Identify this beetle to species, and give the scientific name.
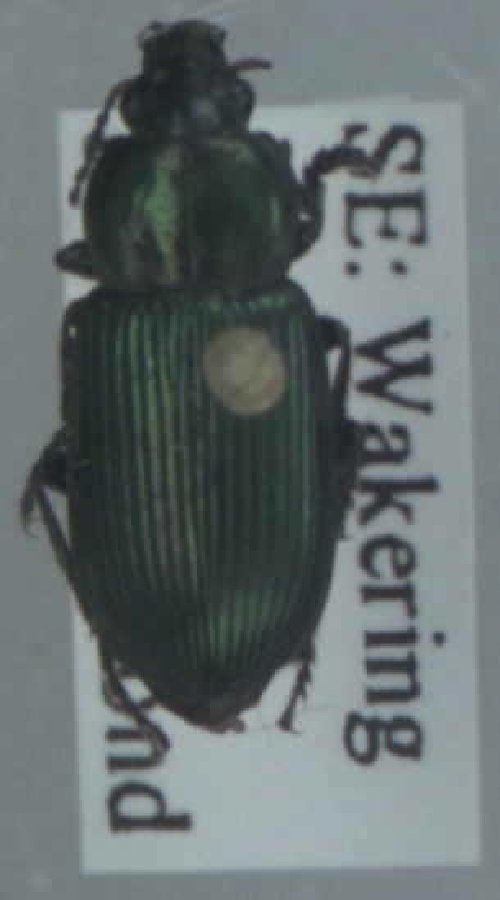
Anisodactylus poeciloides
